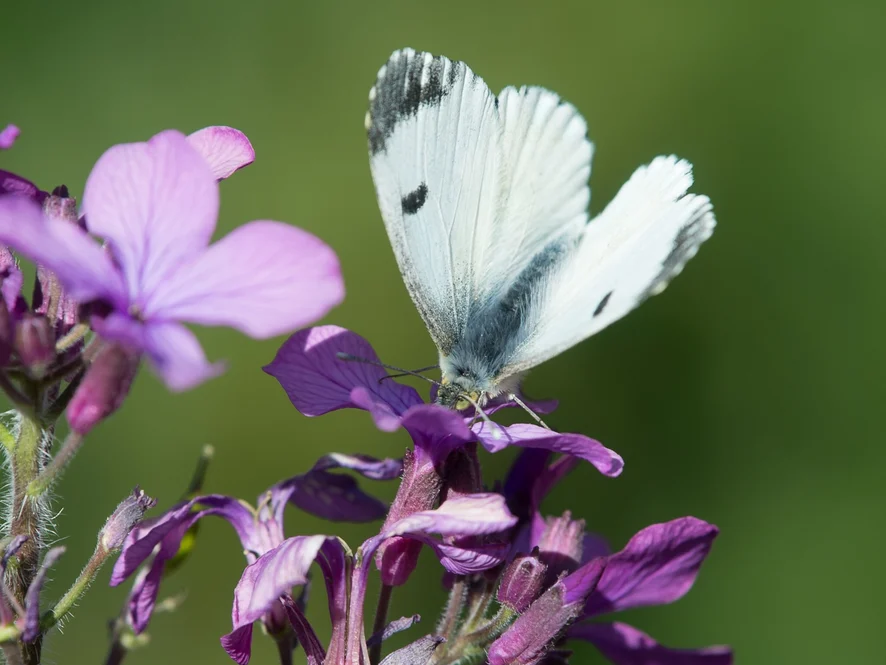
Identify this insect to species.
Anthocharis cardamines
